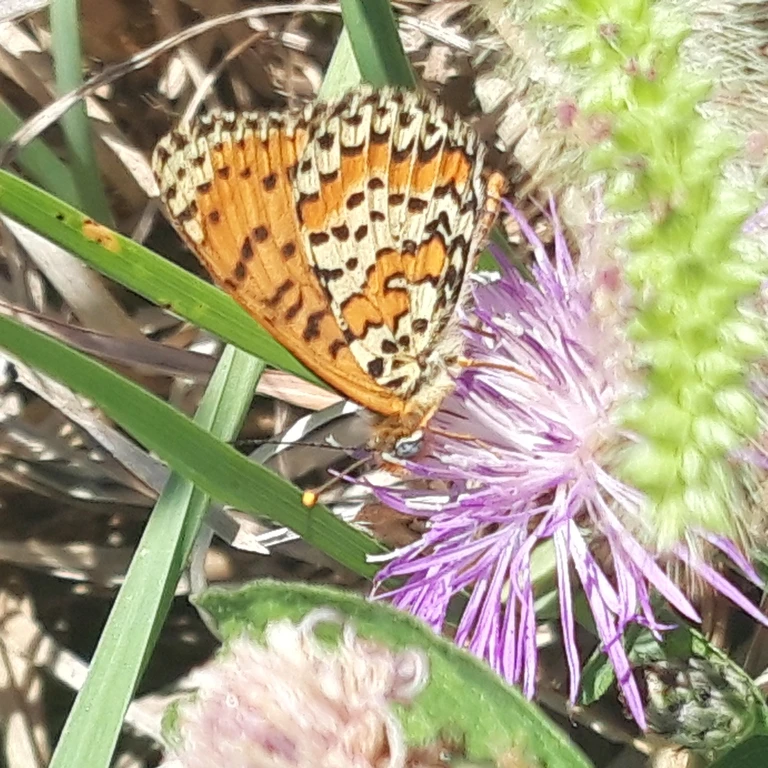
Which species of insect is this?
Melitaea didyma
